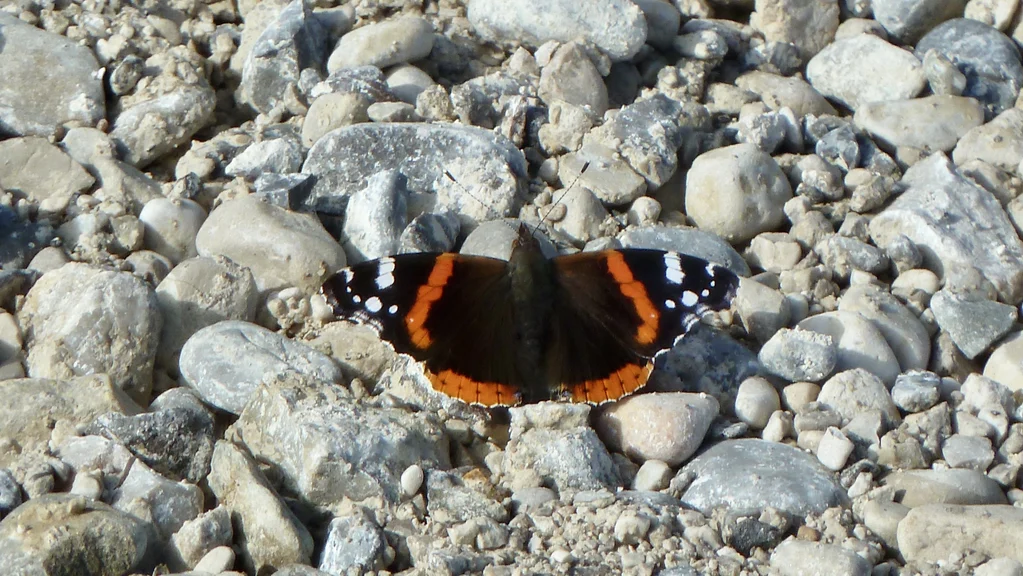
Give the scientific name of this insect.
Vanessa atalanta
